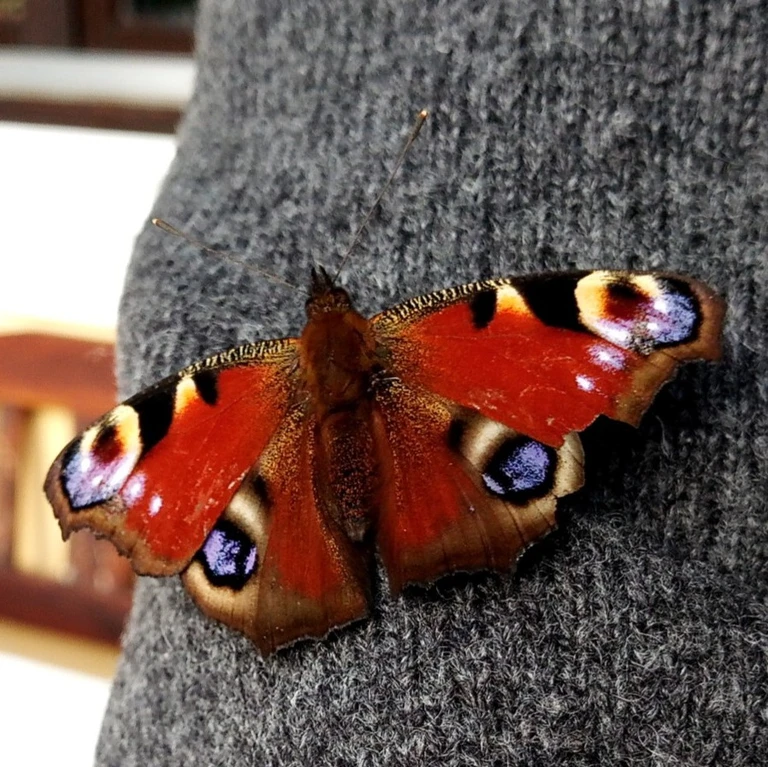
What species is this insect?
Aglais io
